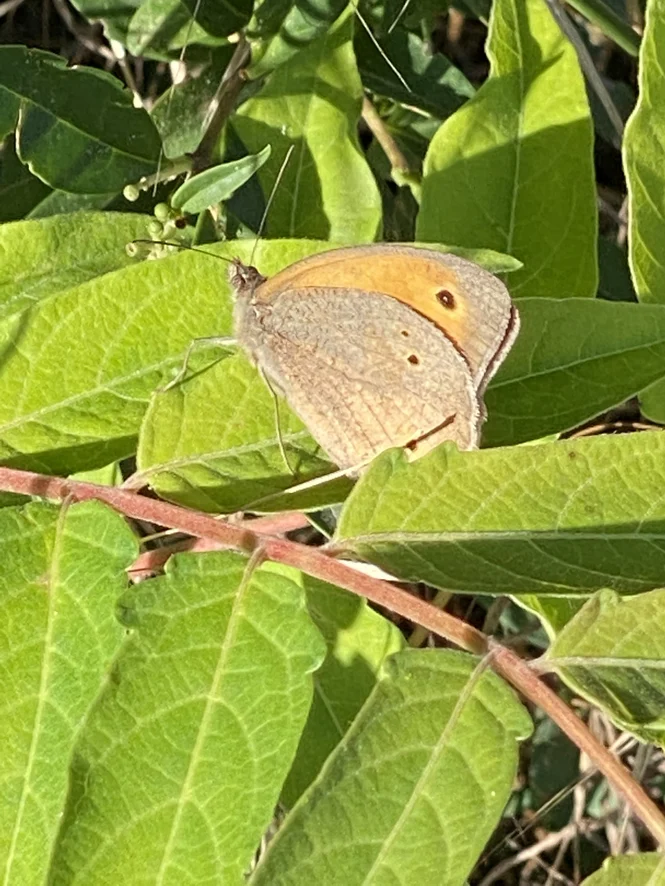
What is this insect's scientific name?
Maniola jurtina
